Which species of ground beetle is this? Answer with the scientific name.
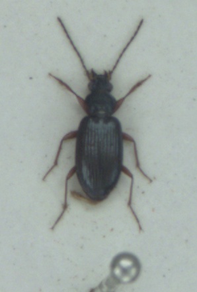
Bembidion decorum
